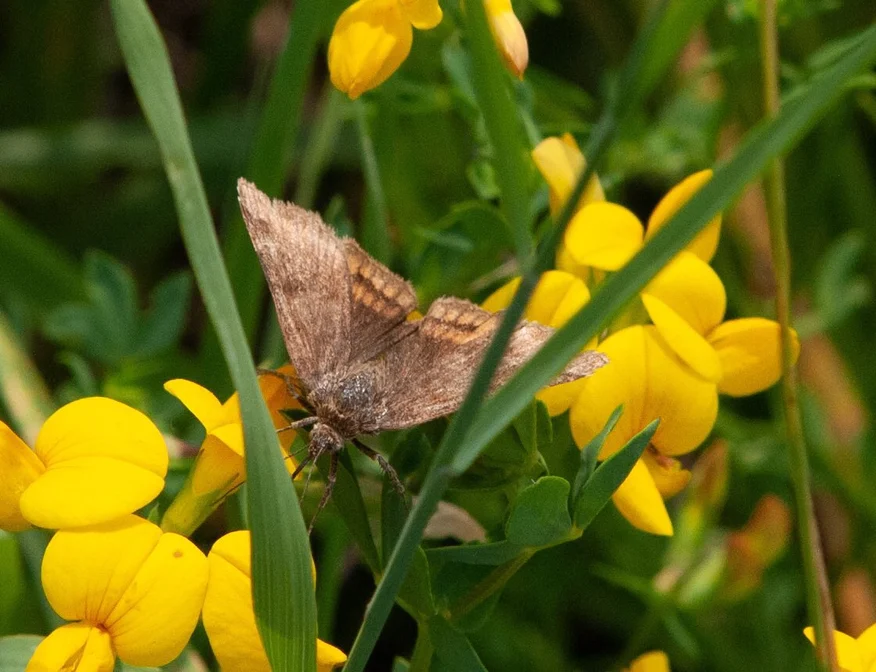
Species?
Euclidia glyphica
